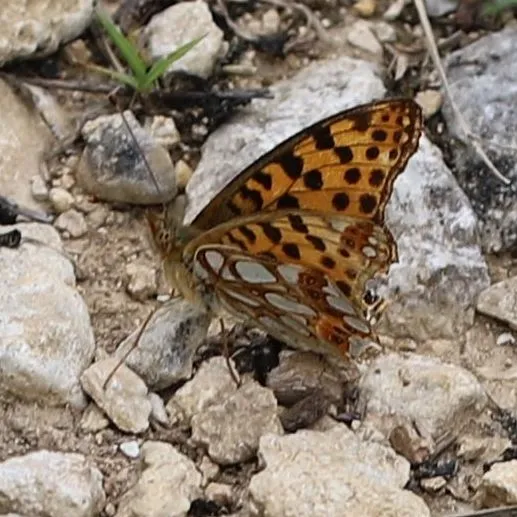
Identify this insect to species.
Issoria lathonia
